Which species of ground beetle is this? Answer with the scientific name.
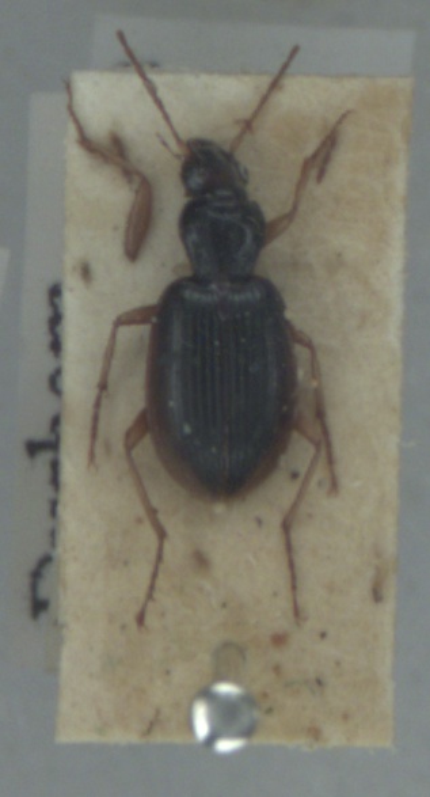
Paranchus albipes
